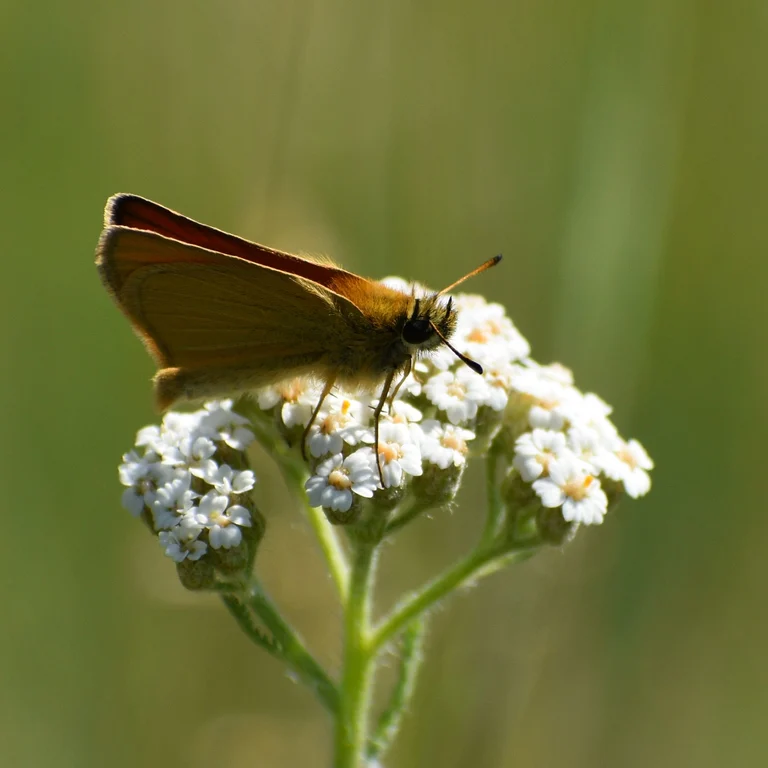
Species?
Thymelicus lineola
